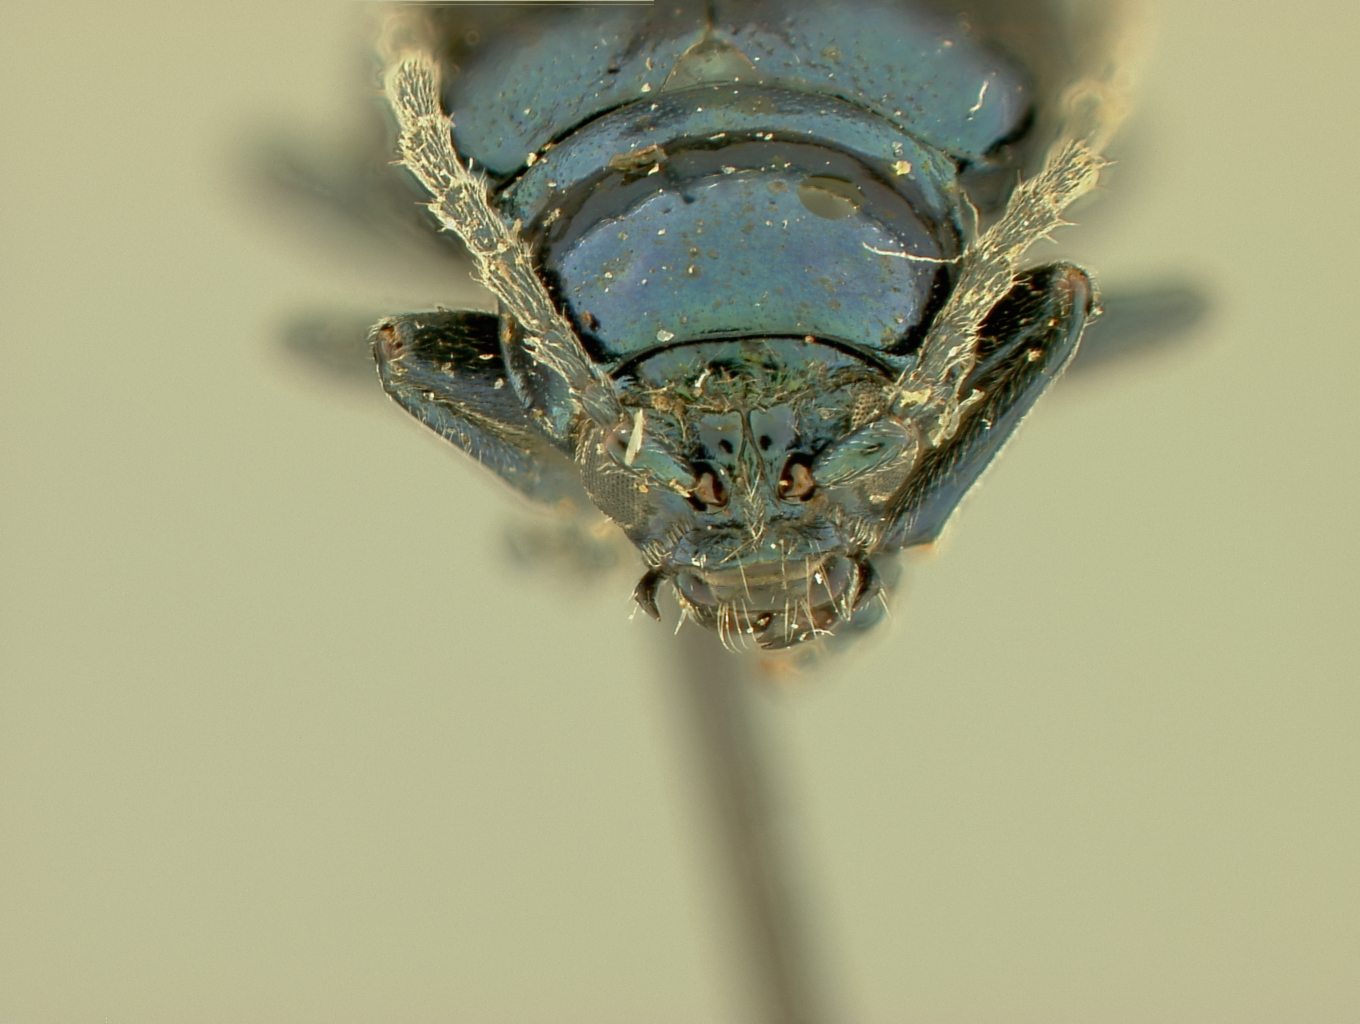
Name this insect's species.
Macrohaltica weyrauchi
